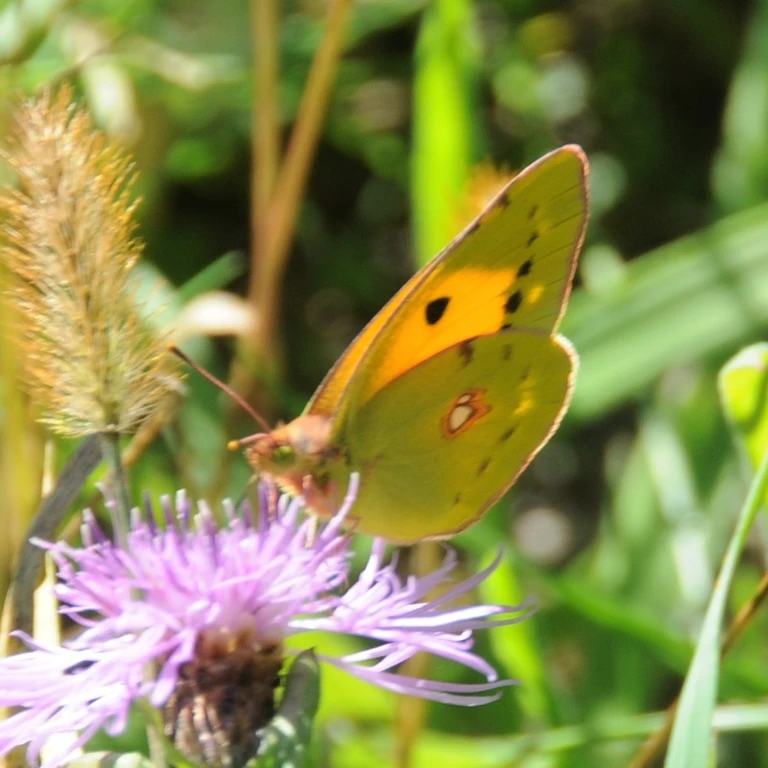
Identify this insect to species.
Colias croceus
